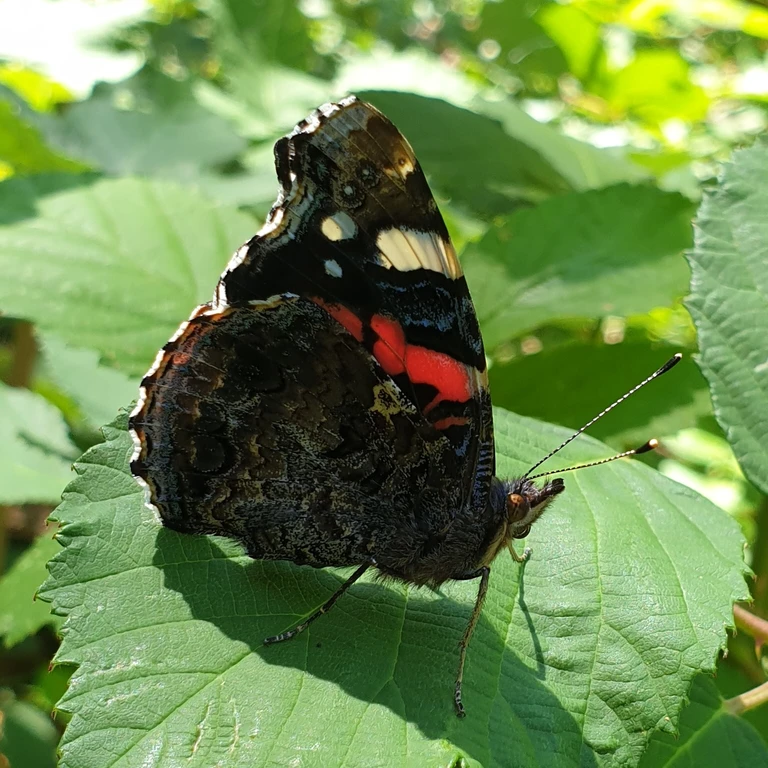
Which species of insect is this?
Vanessa atalanta
